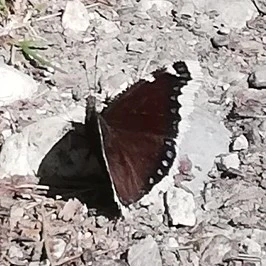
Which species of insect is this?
Nymphalis antiopa
